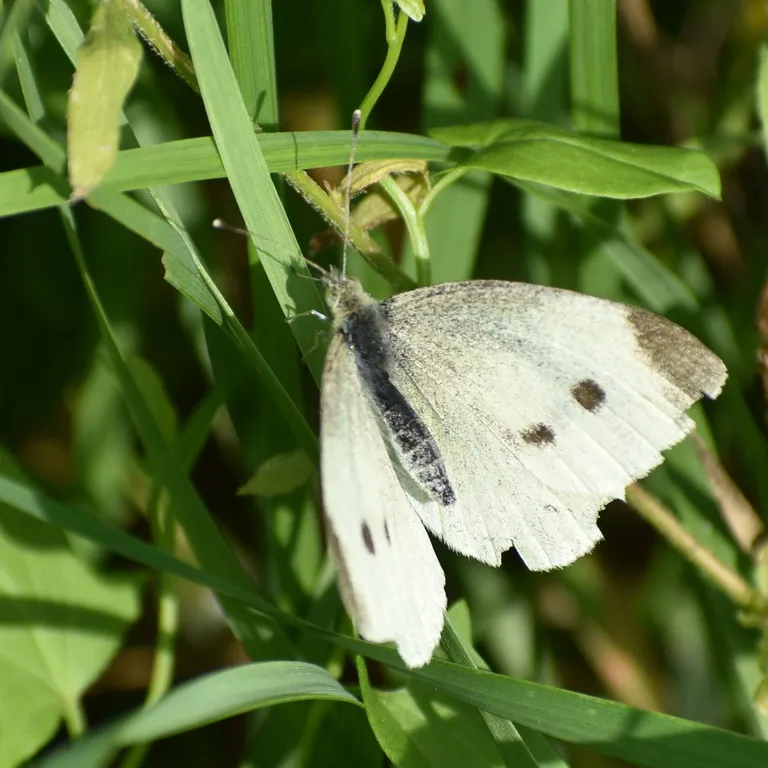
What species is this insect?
Pieris rapae
